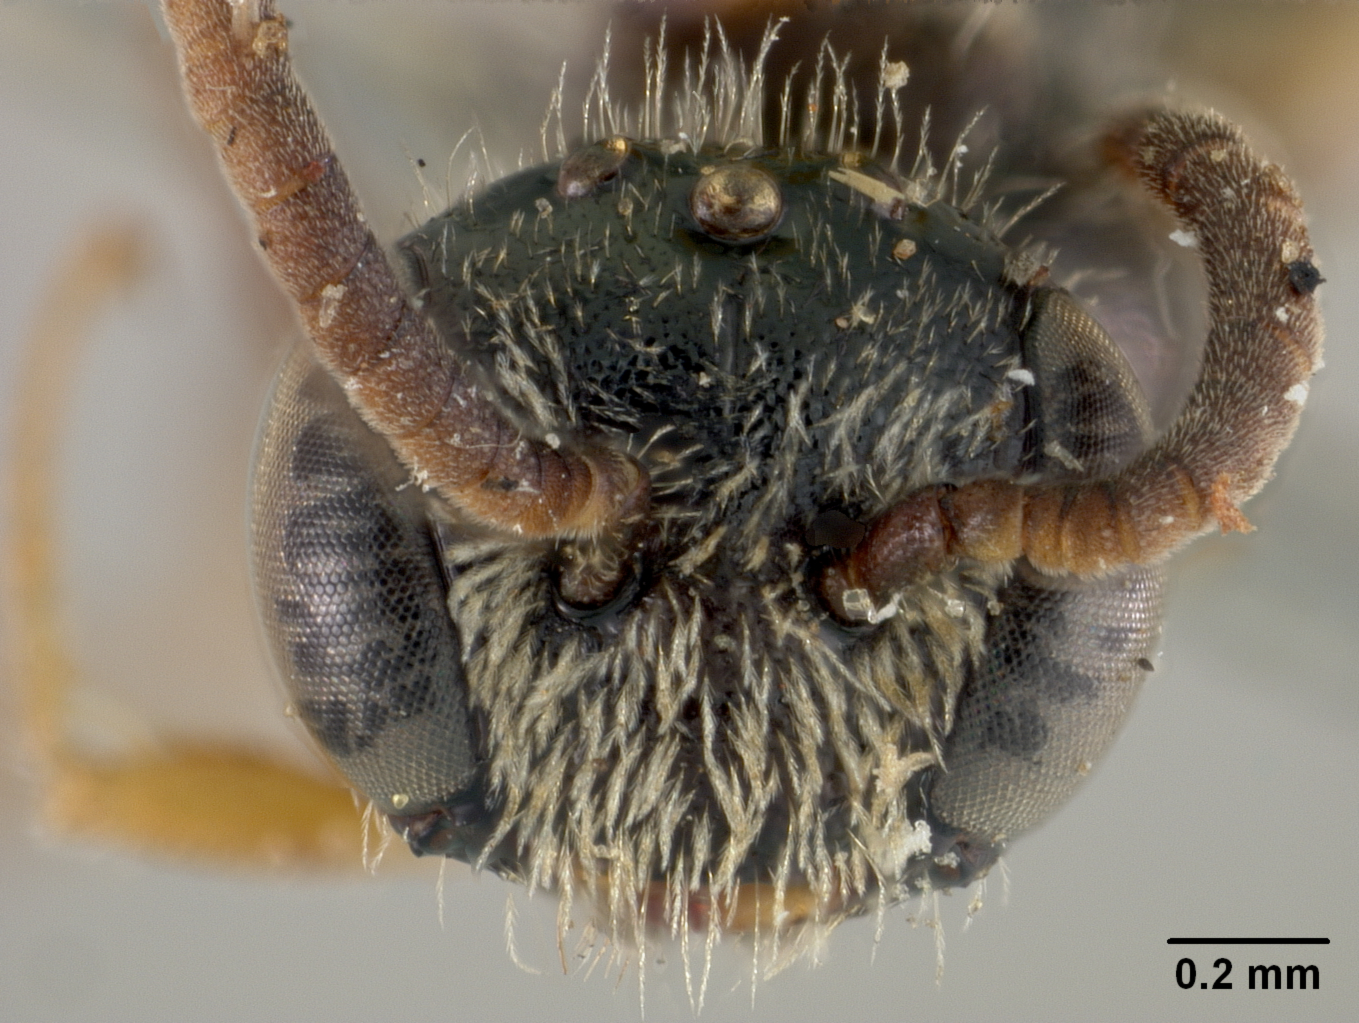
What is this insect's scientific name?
Pachyprosopis barbata
